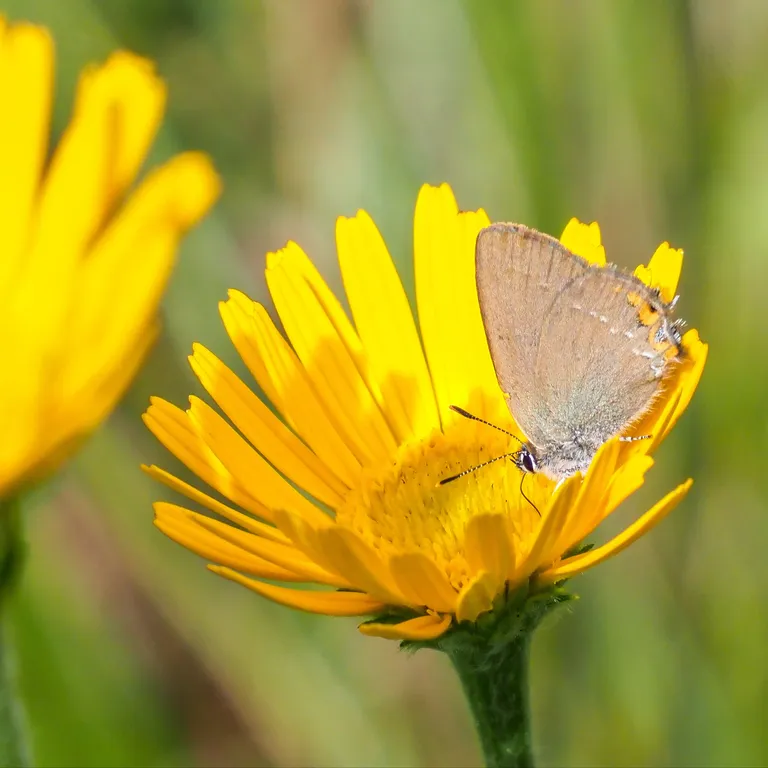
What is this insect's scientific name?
Satyrium acaciae (also Strymon acaciae)
